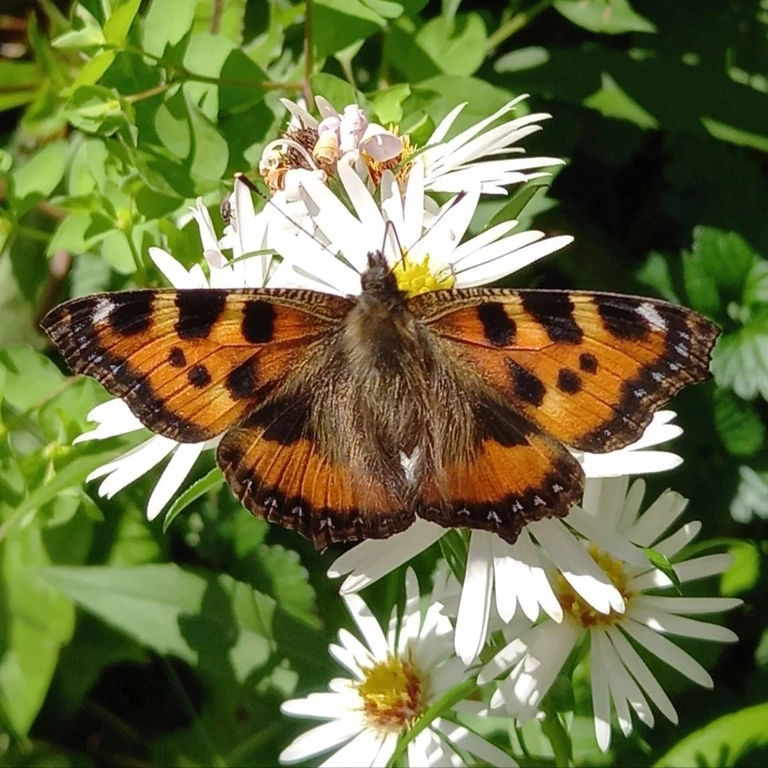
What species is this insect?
Aglais urticae
